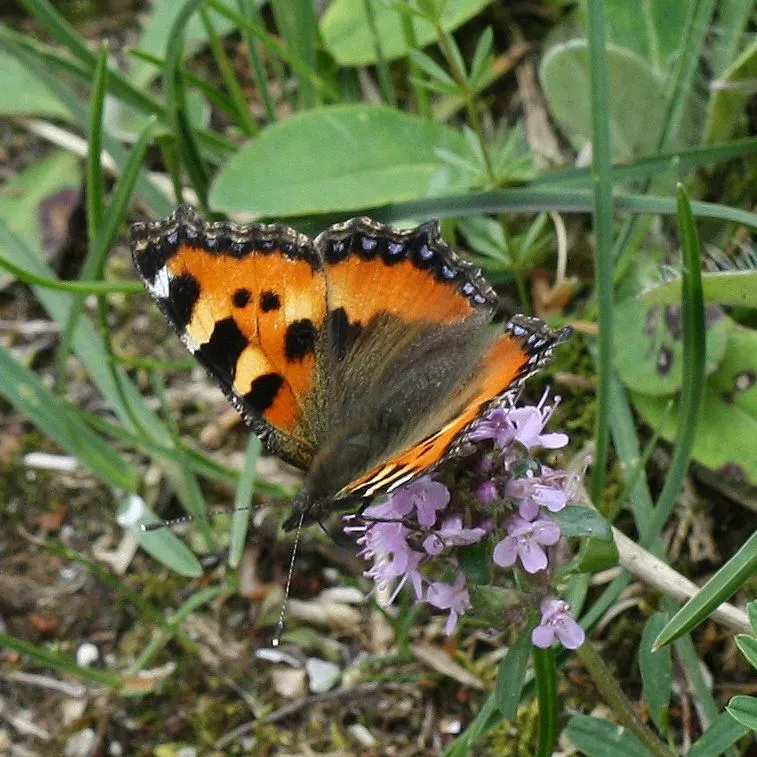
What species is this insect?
Aglais urticae
